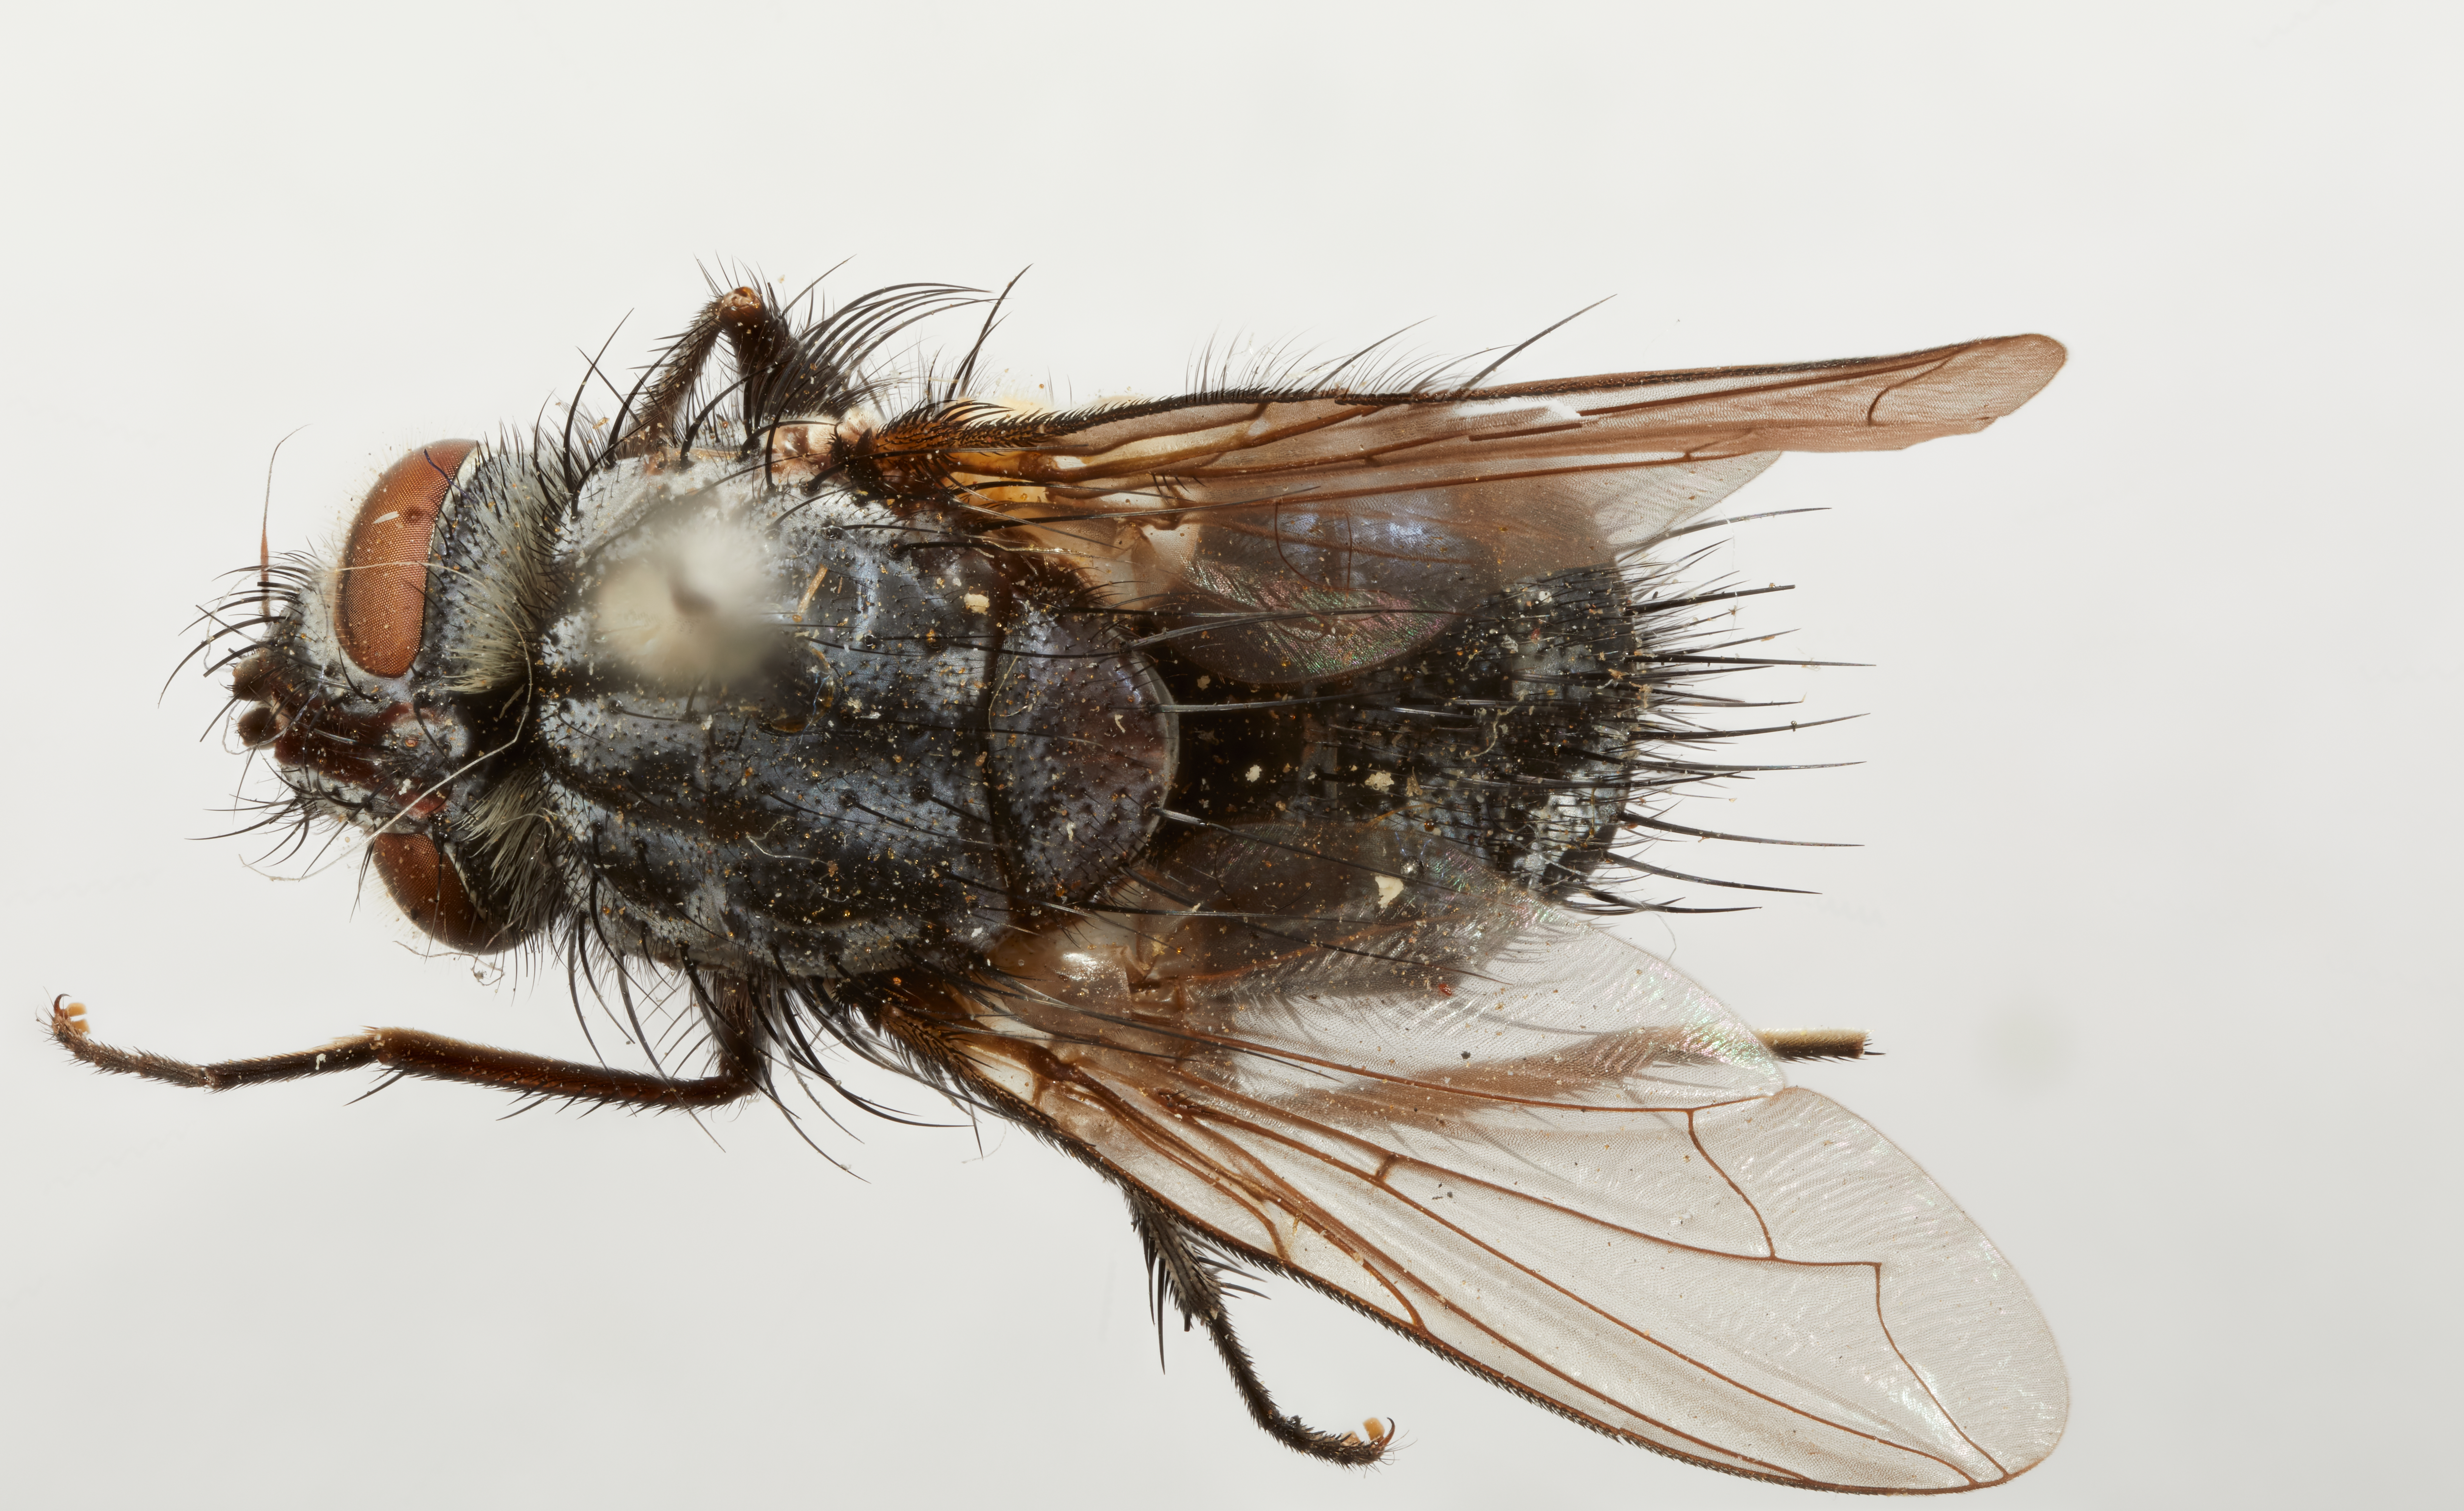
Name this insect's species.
Phorocera bullocki
